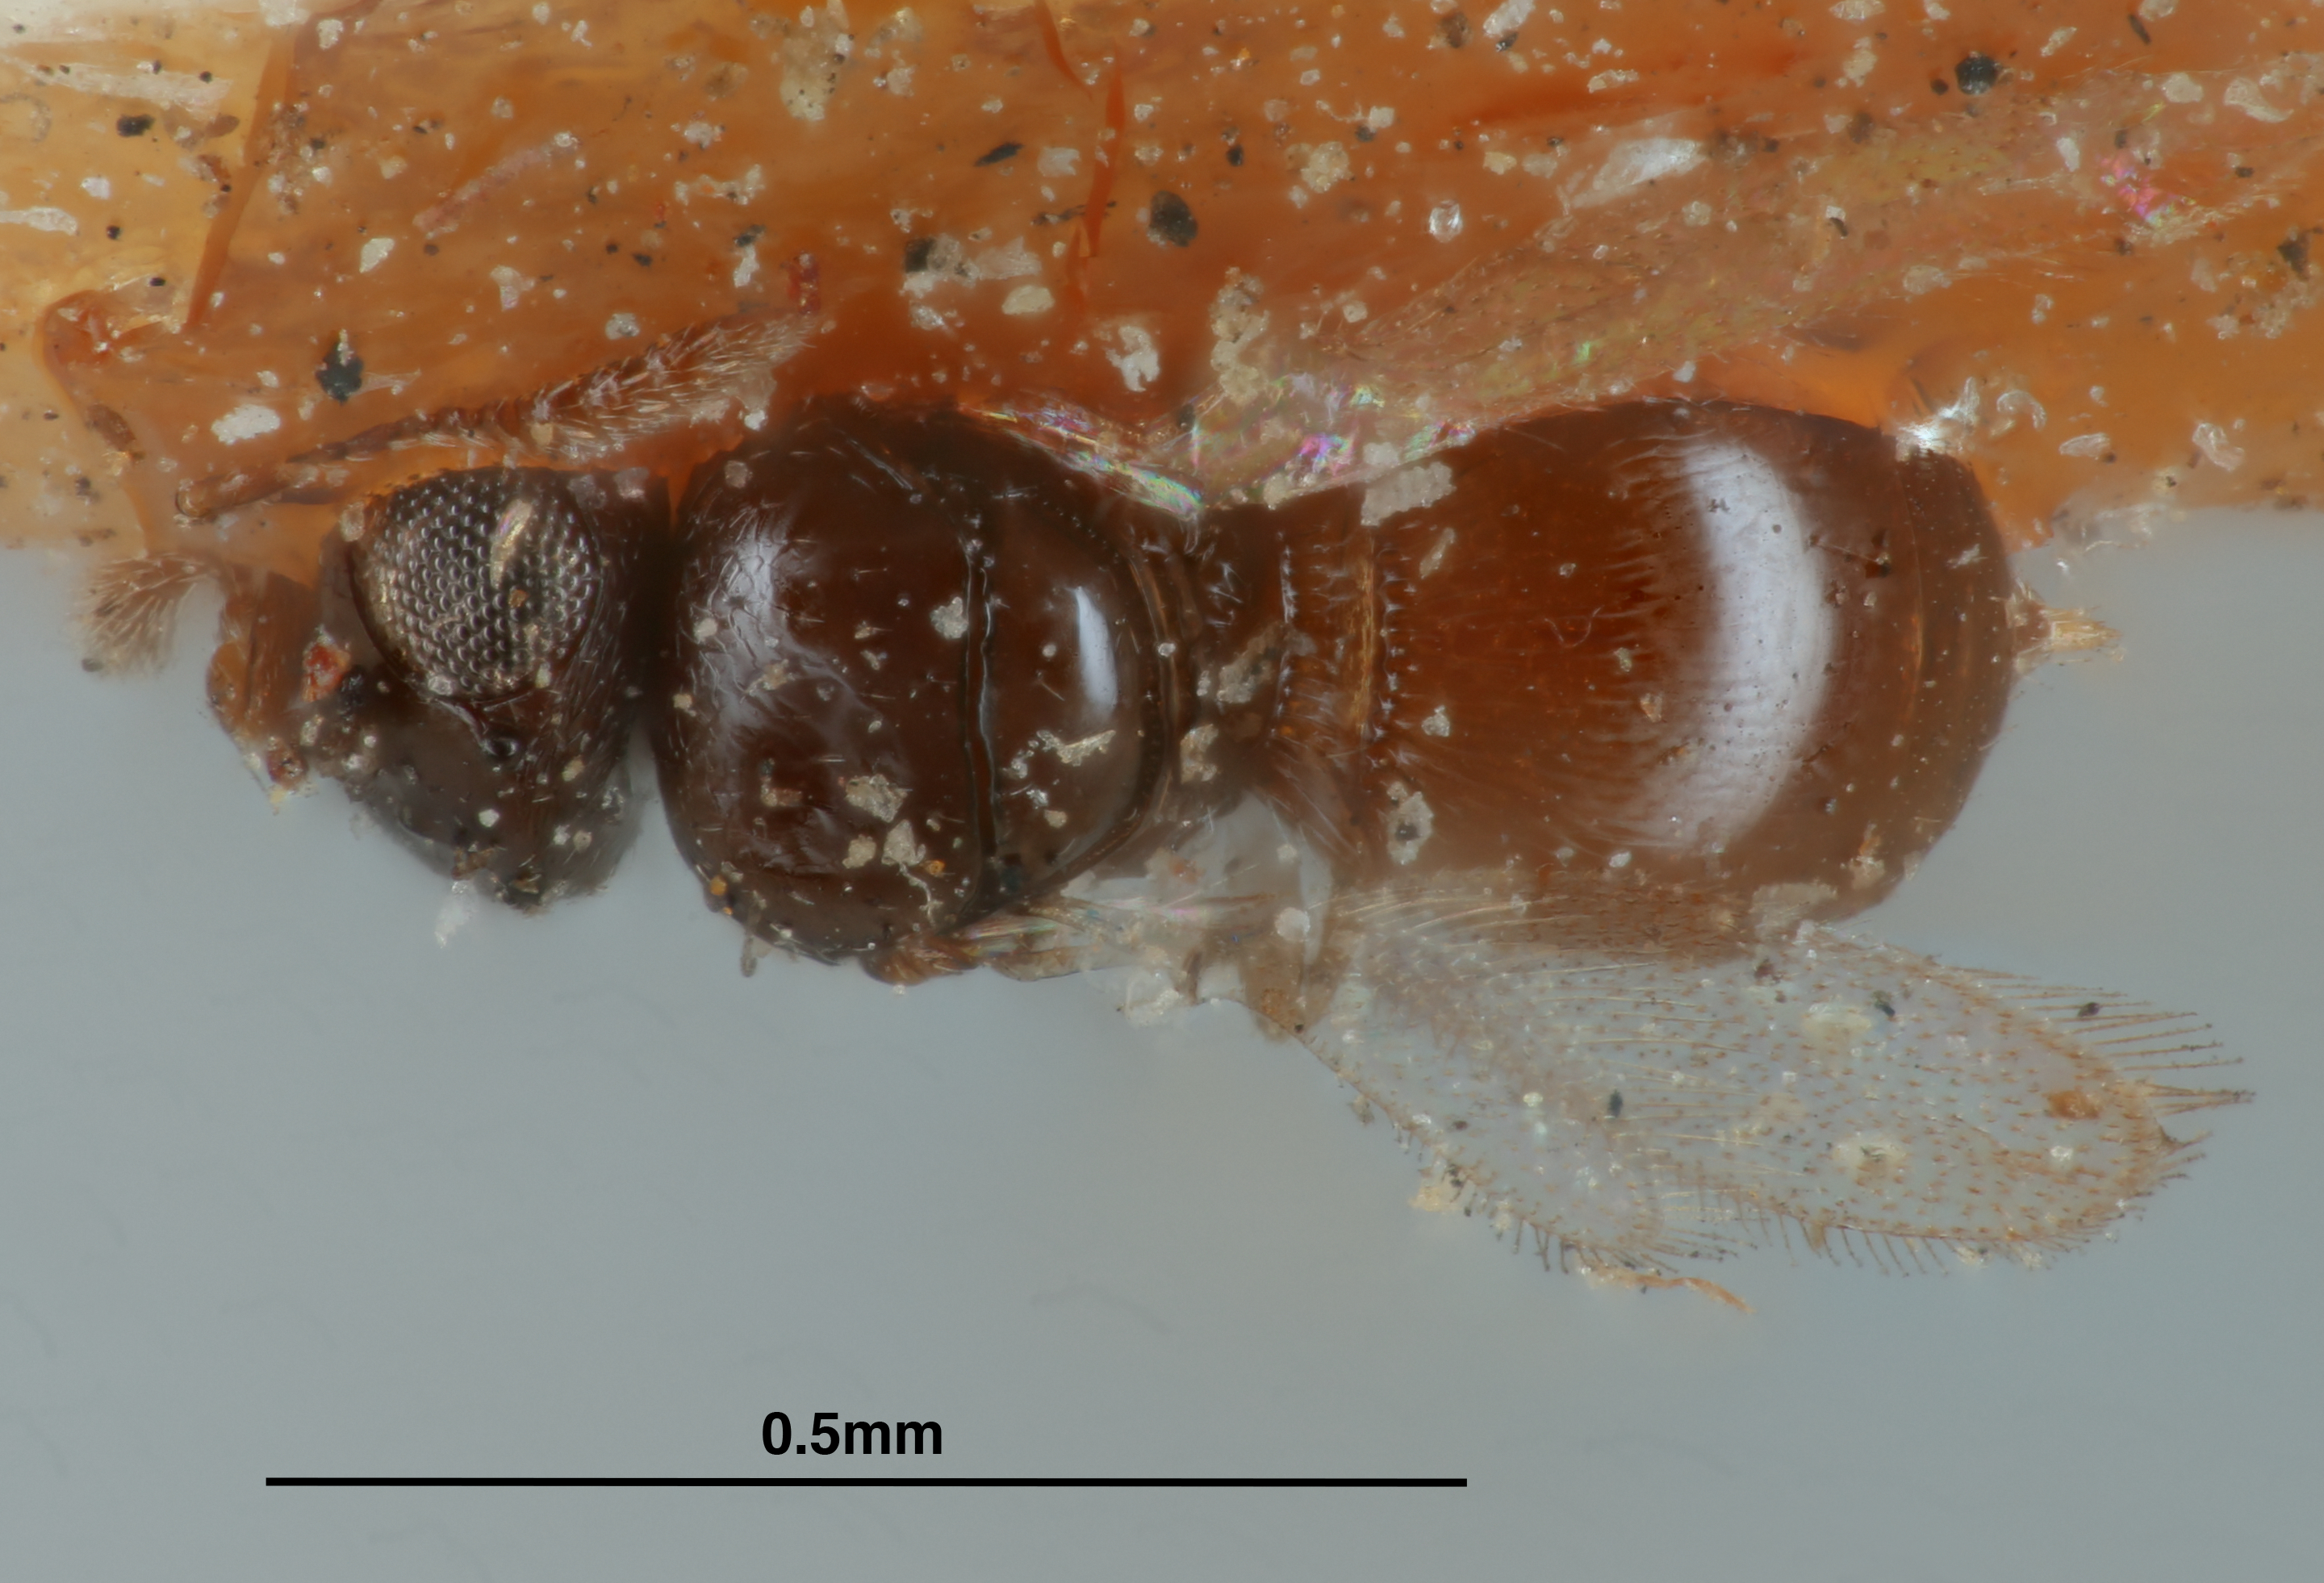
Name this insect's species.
Telenomus maculipennis
